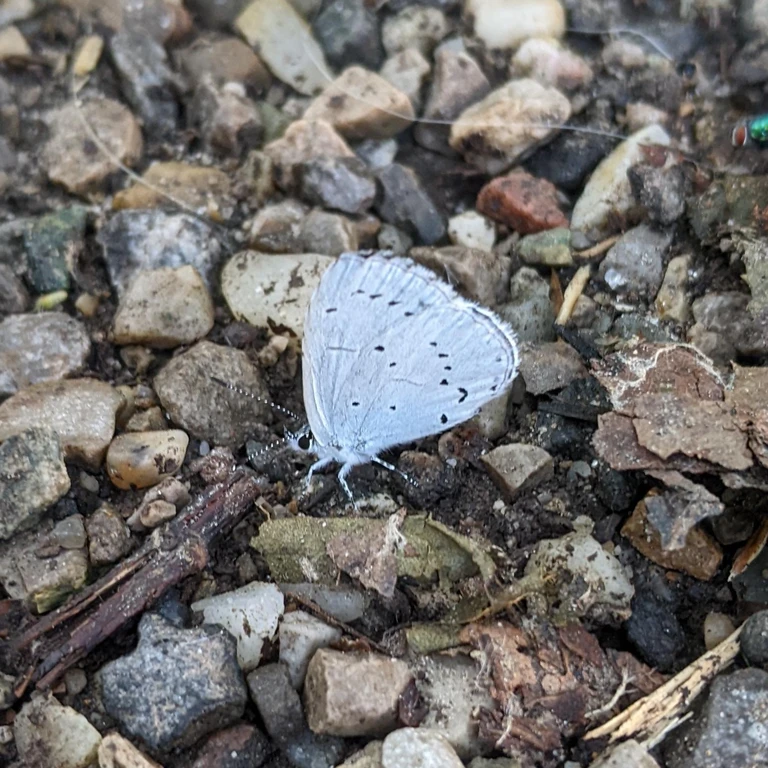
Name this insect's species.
Celastrina argiolus
